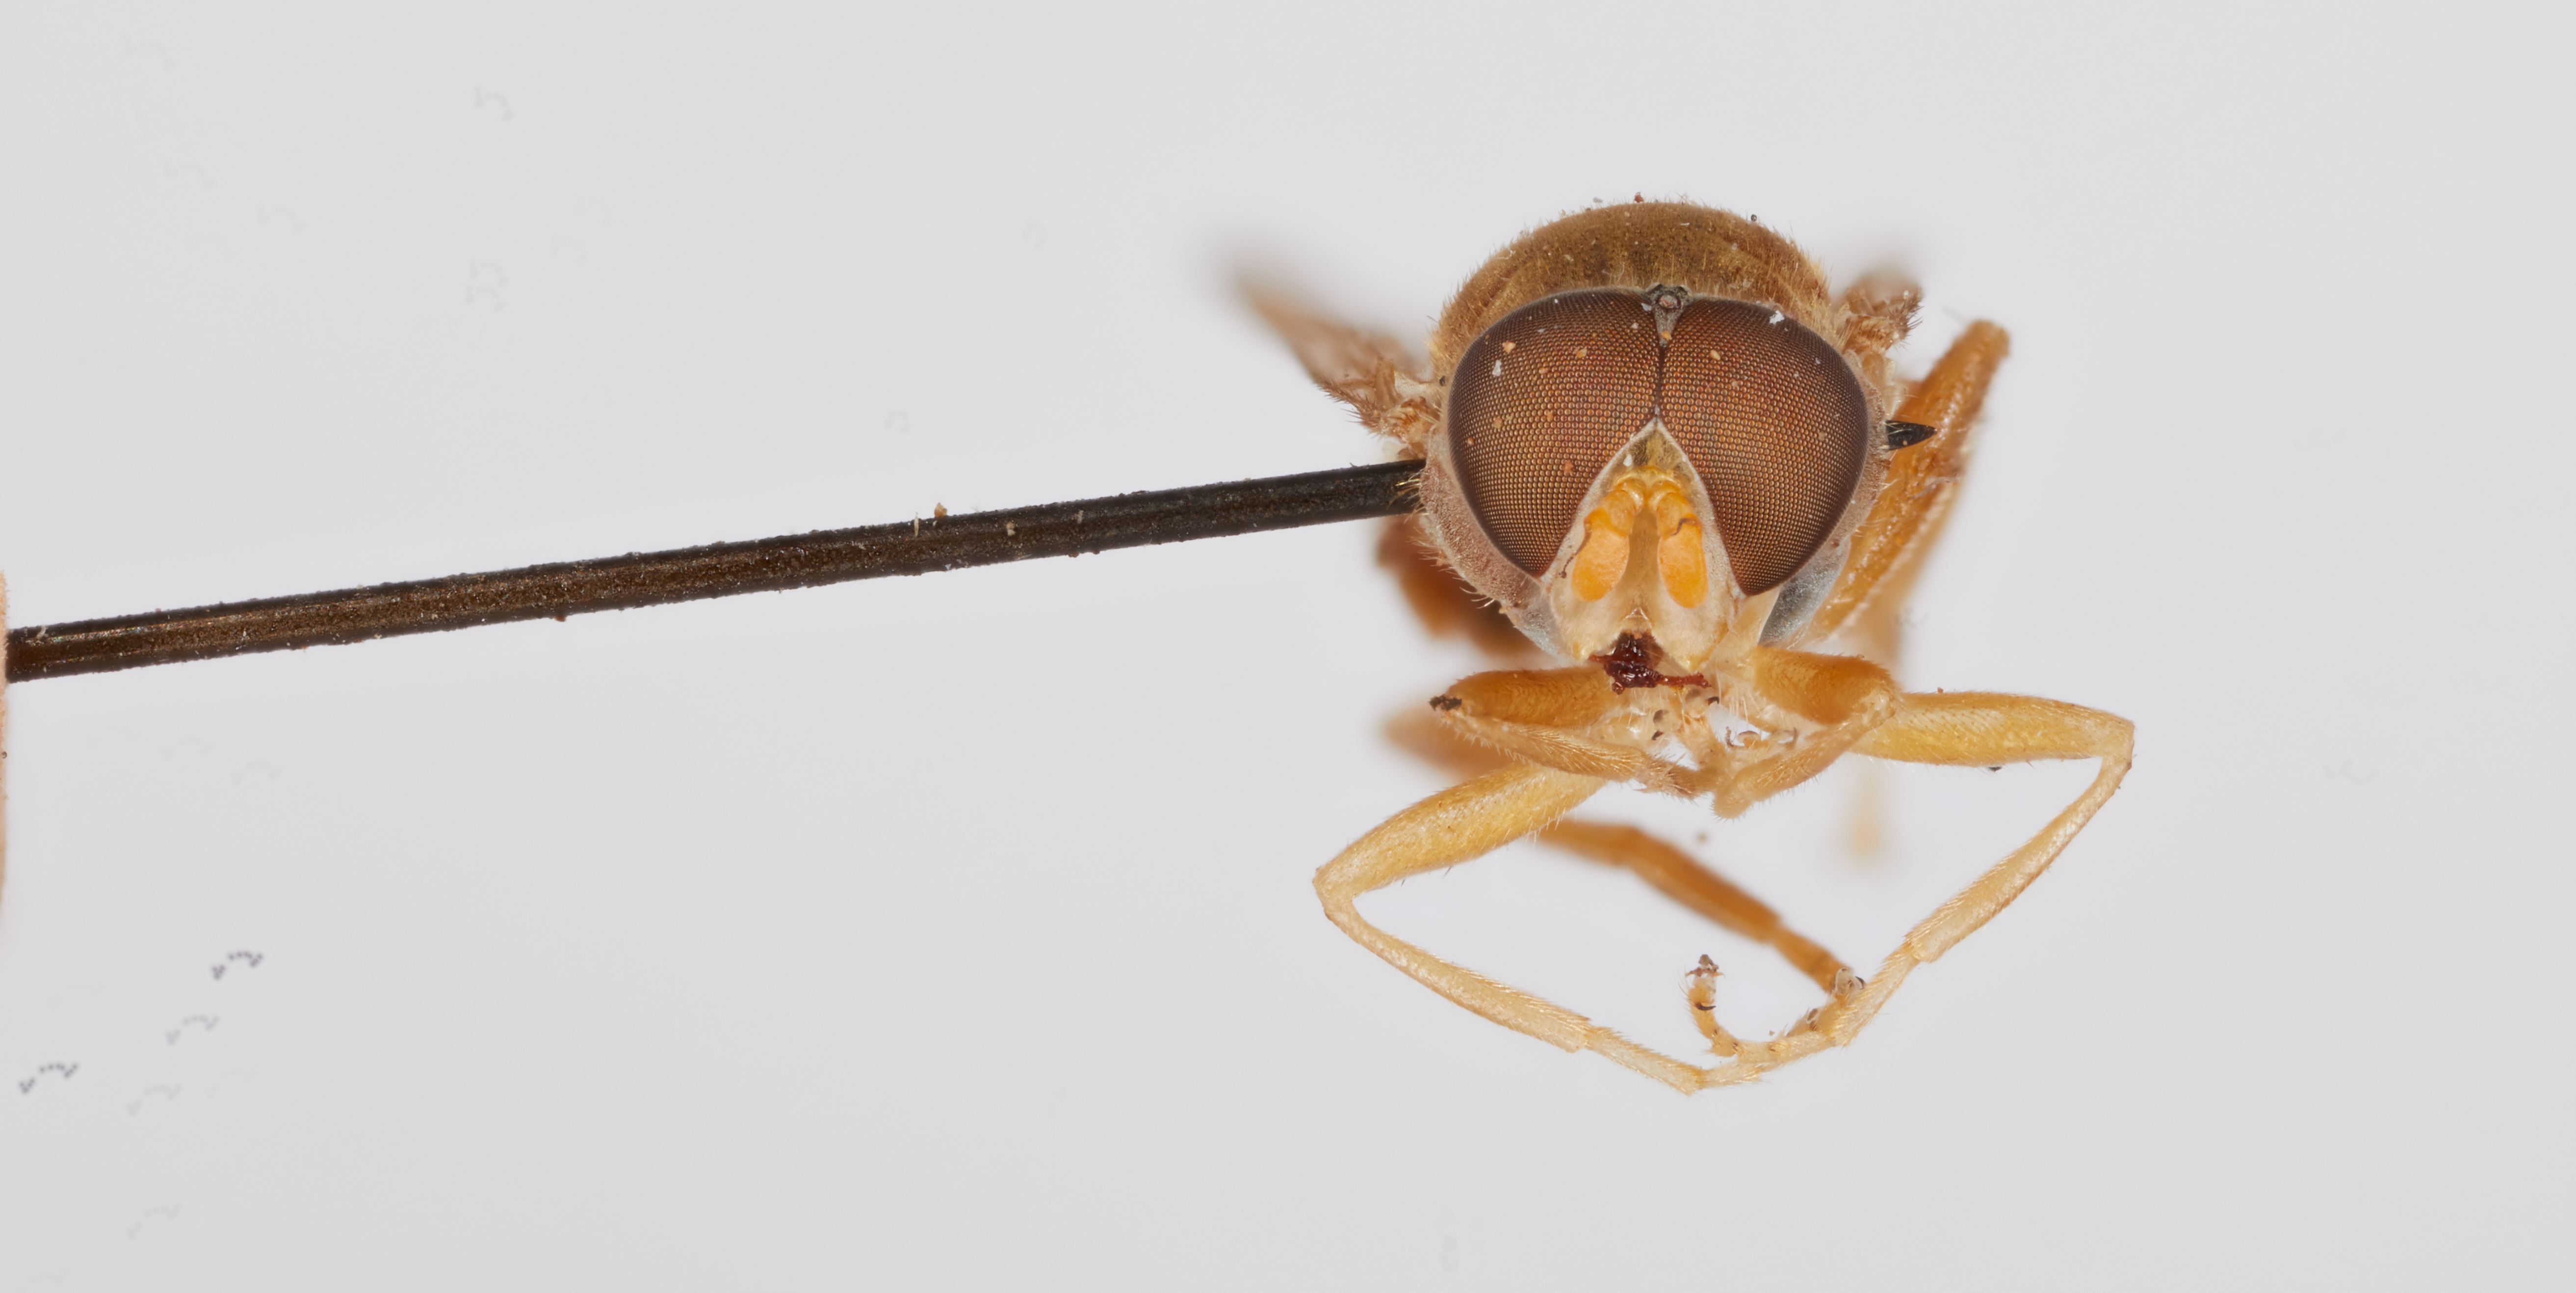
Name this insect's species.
Brachyopa flavescens
